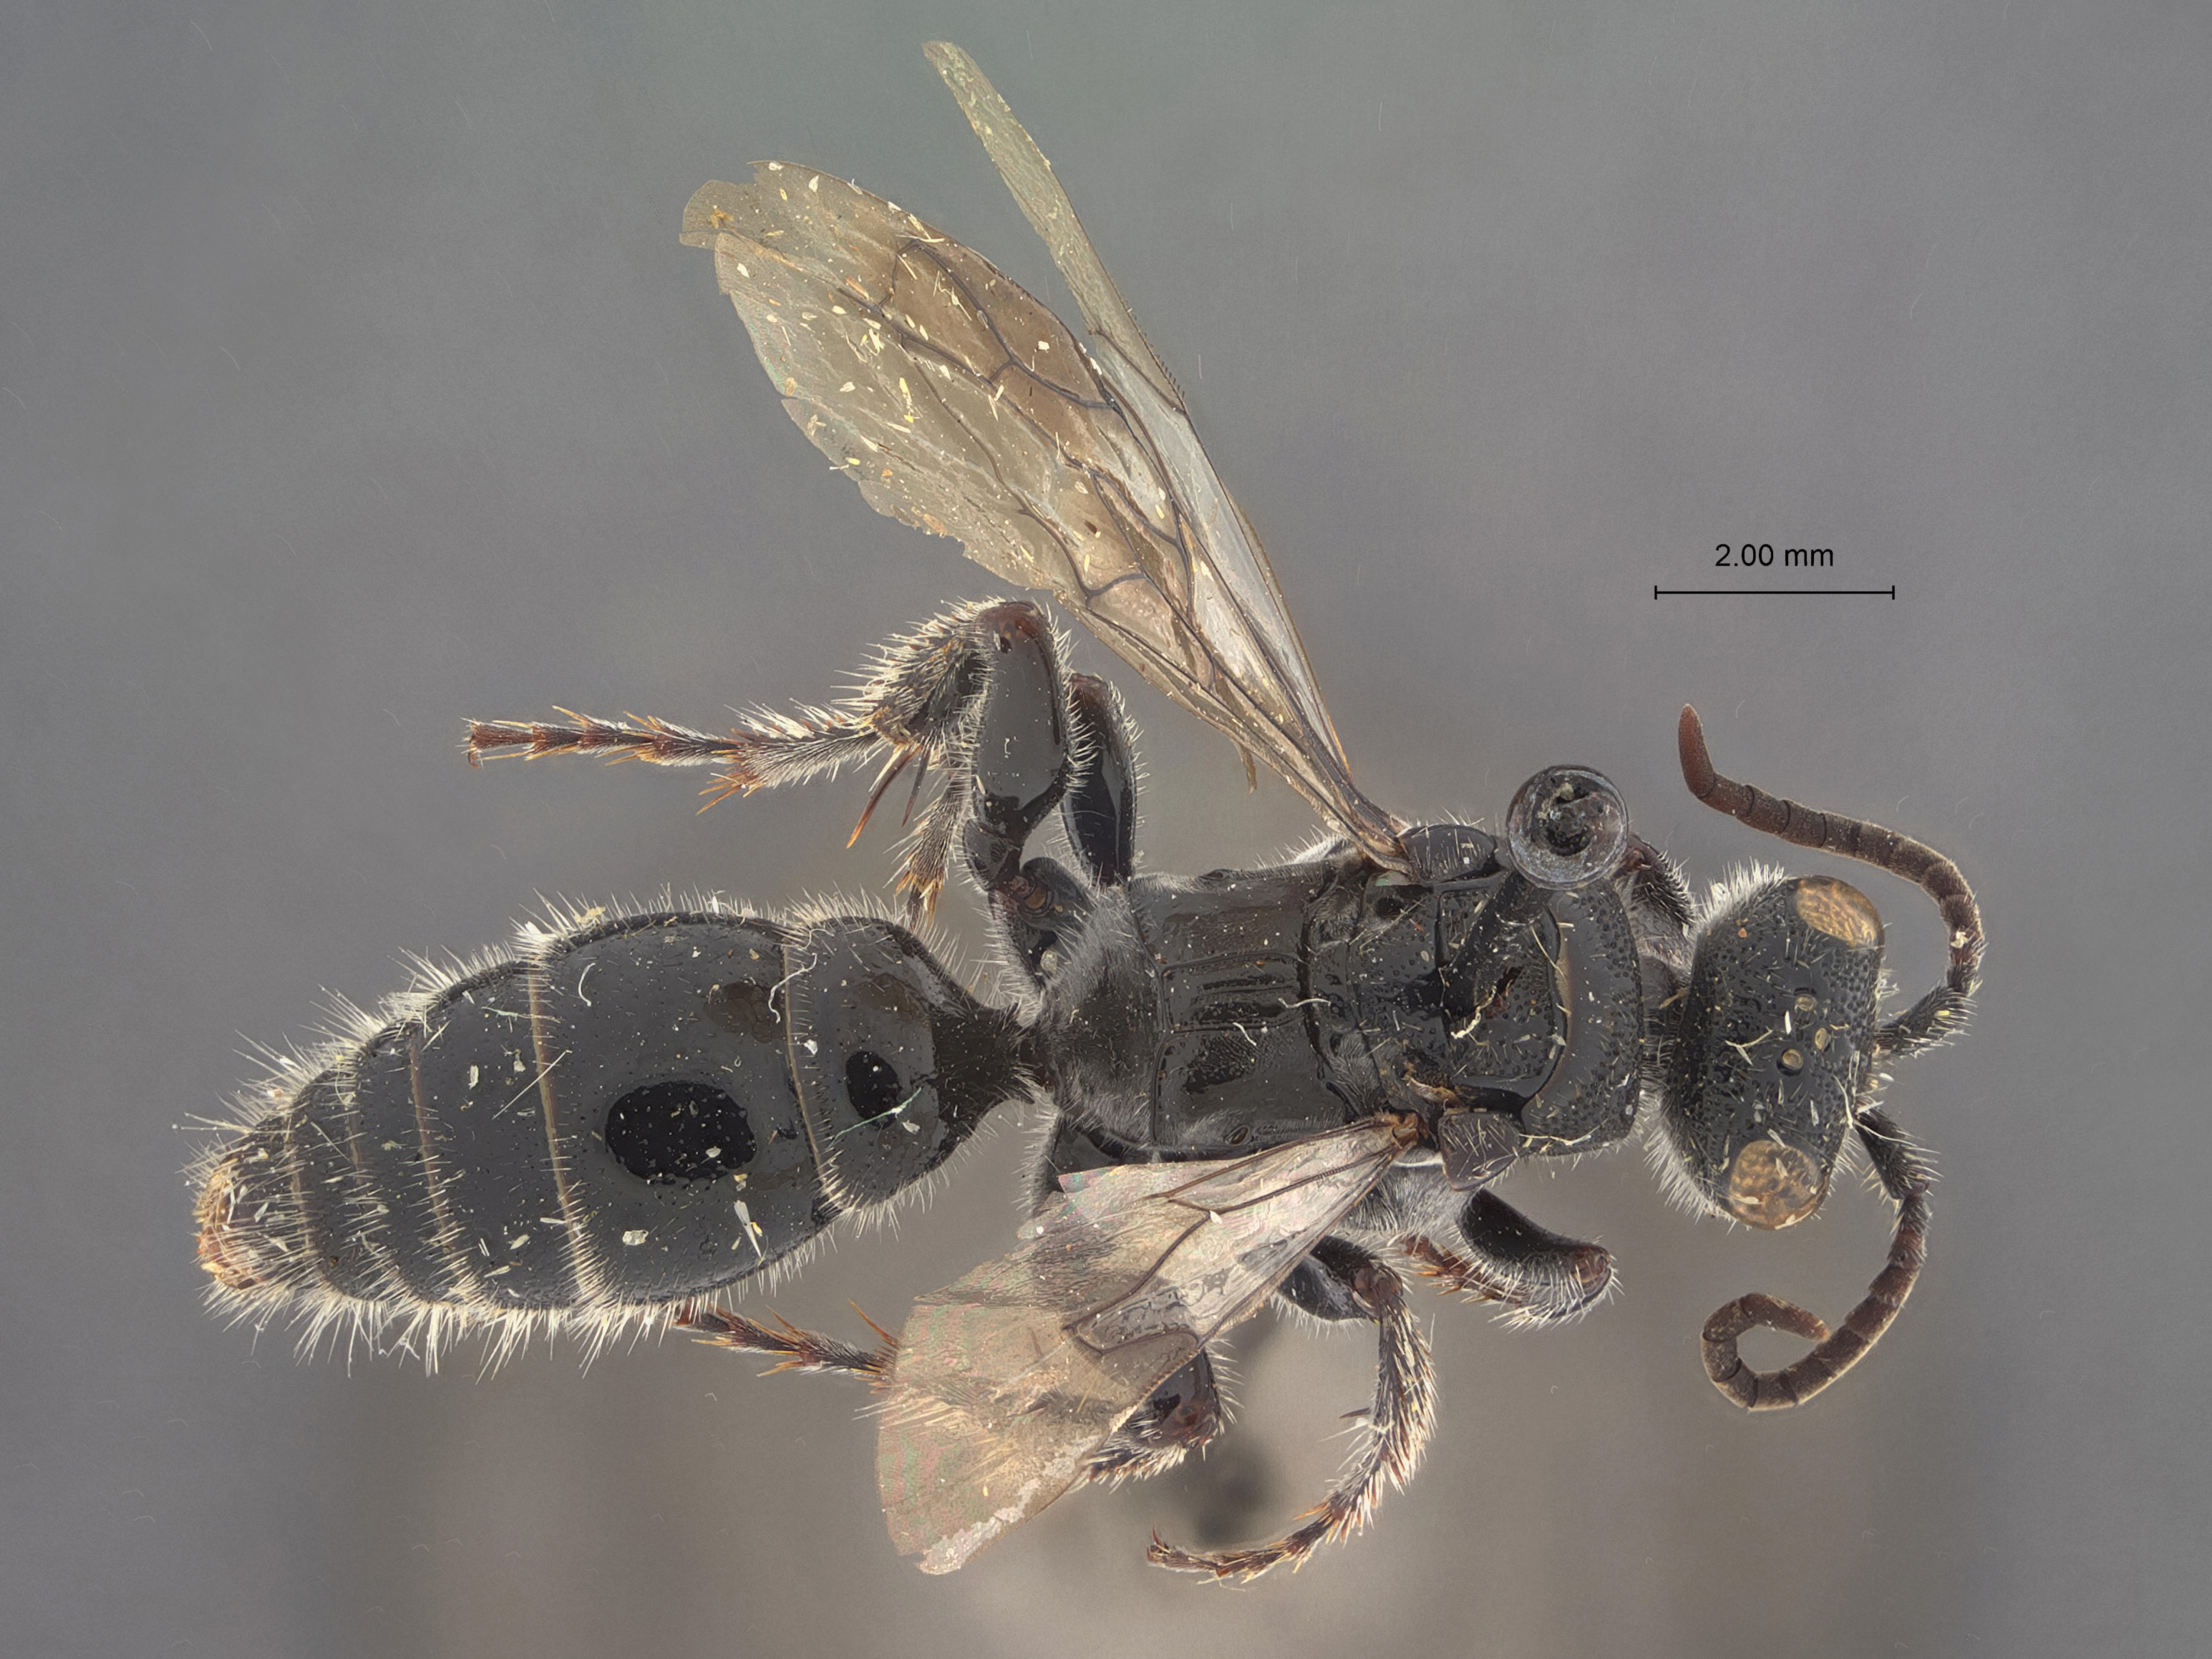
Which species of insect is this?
Tiphia smythi
